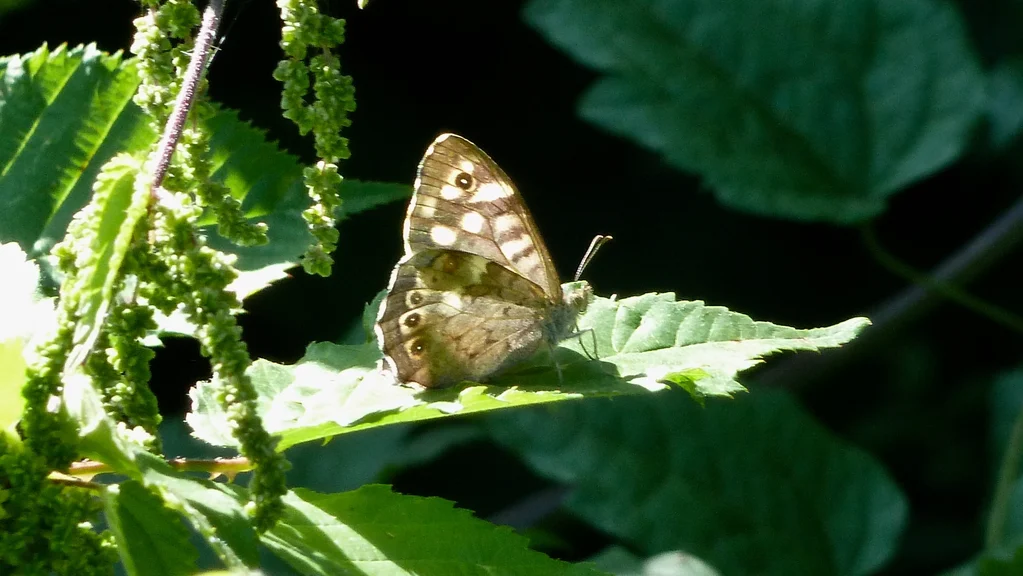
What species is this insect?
Pararge aegeria
